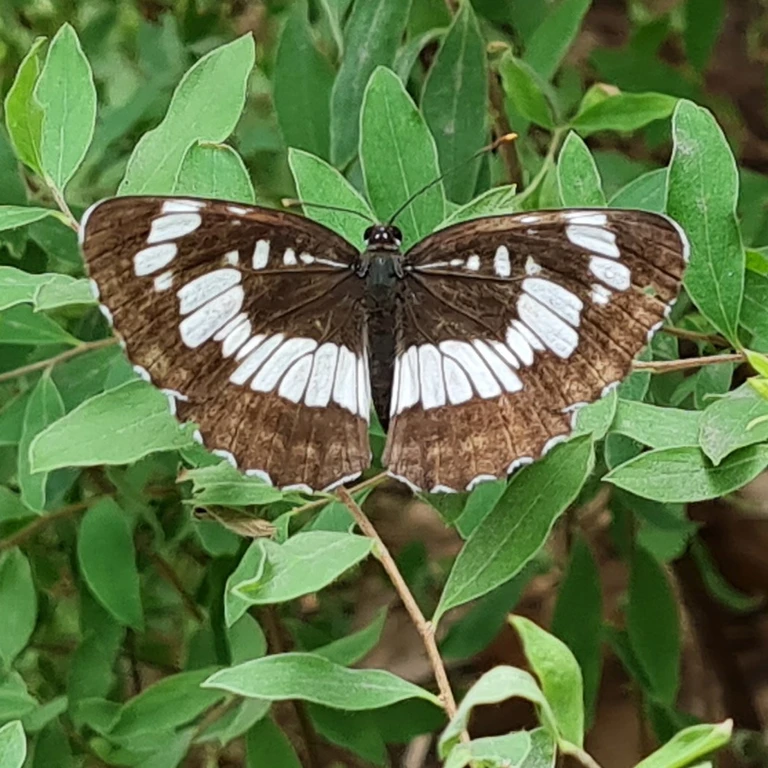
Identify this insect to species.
Neptis rivularis
